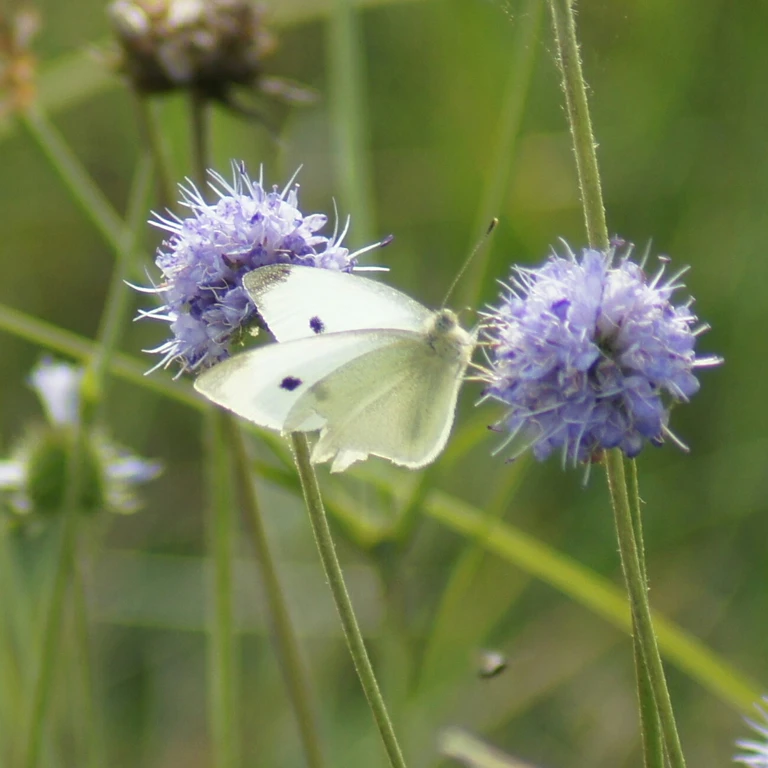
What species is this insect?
Pieris rapae
